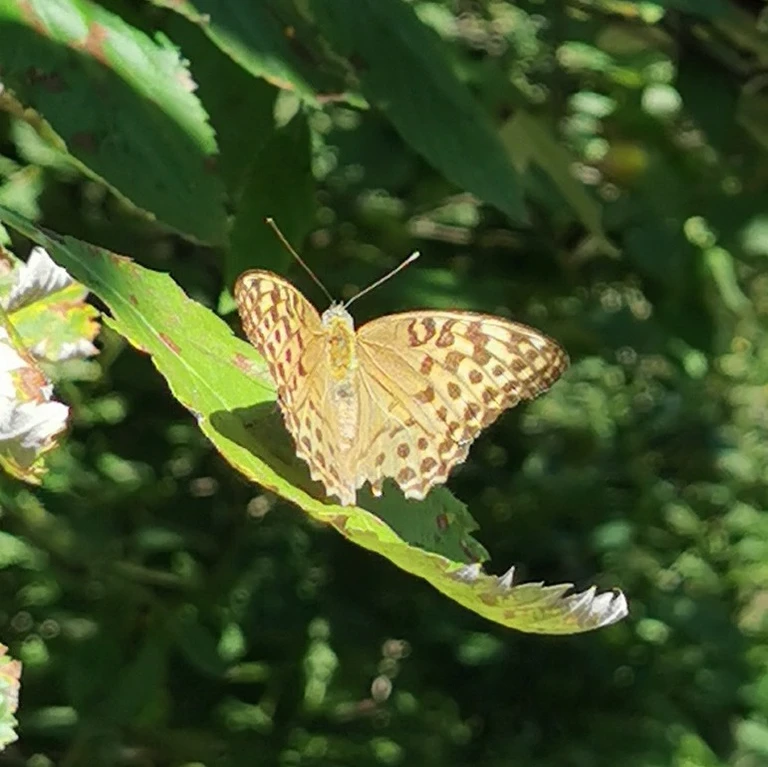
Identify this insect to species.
Argynnis paphia
